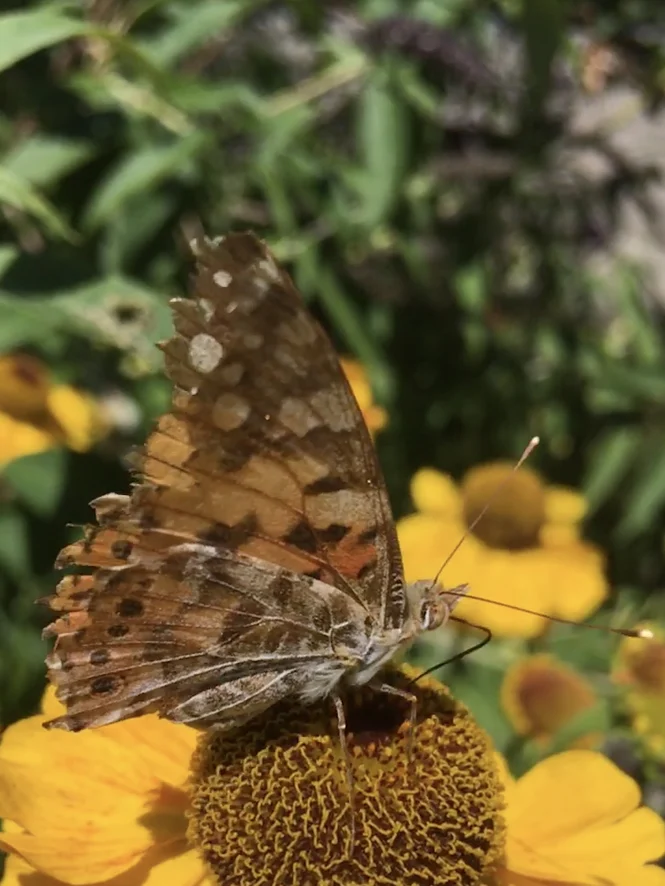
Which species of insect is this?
Vanessa cardui
